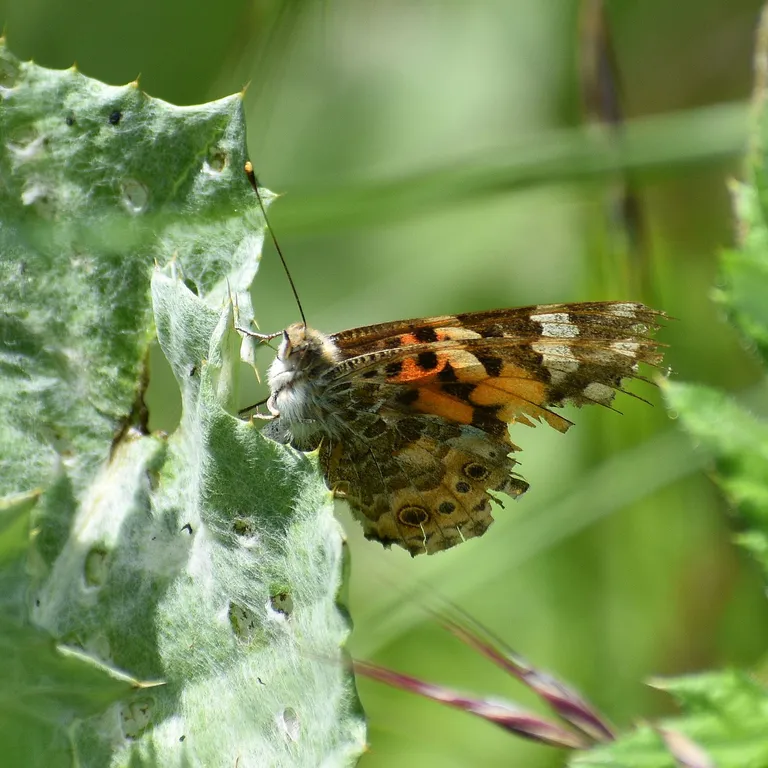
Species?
Vanessa cardui
